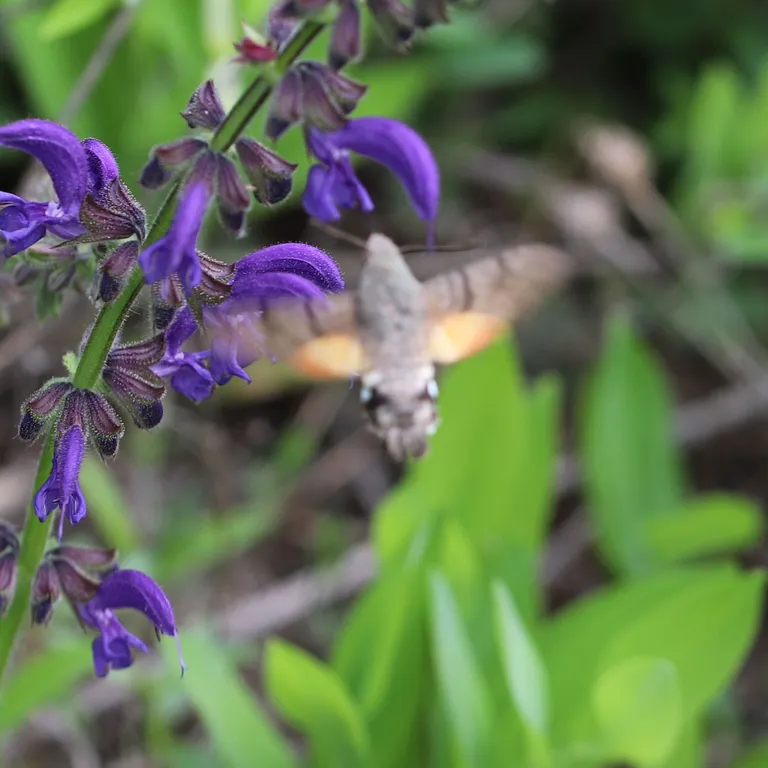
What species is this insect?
Macroglossum stellatarum
